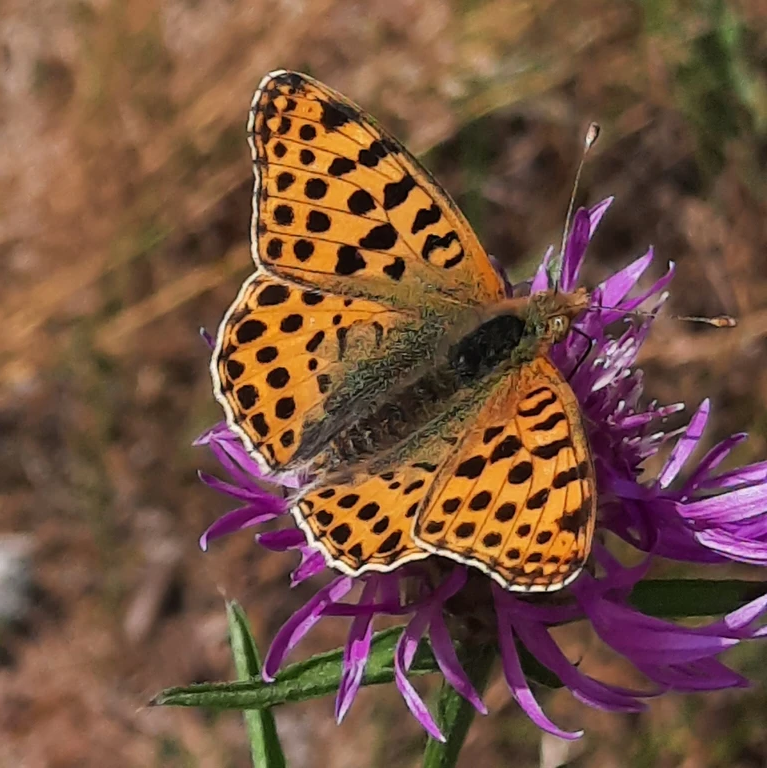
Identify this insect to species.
Issoria lathonia
